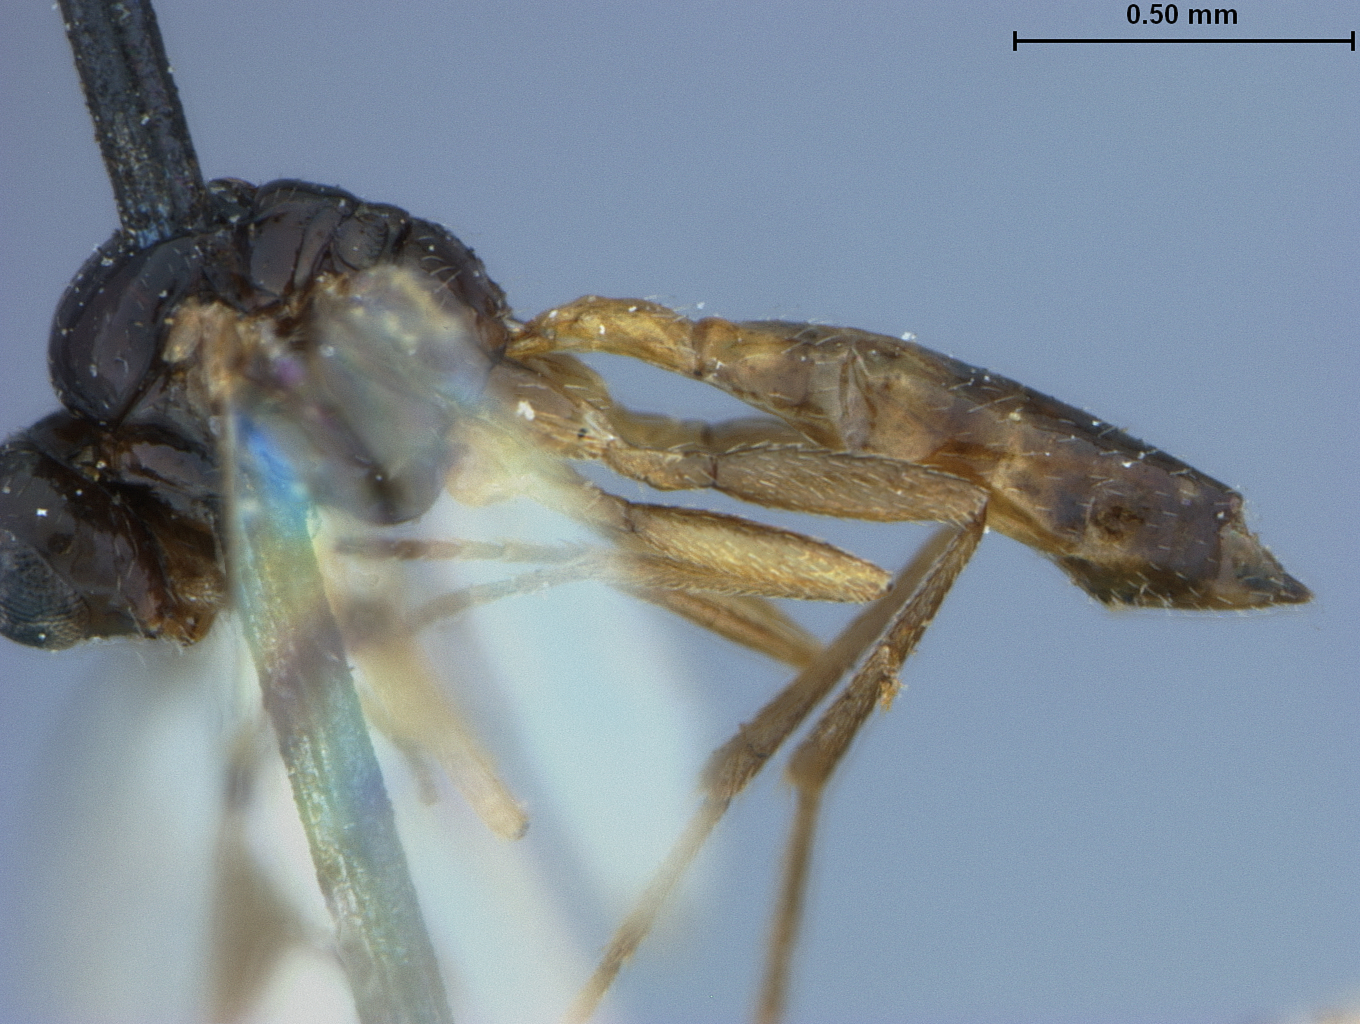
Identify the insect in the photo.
Lysiphlebus persicaphidis
